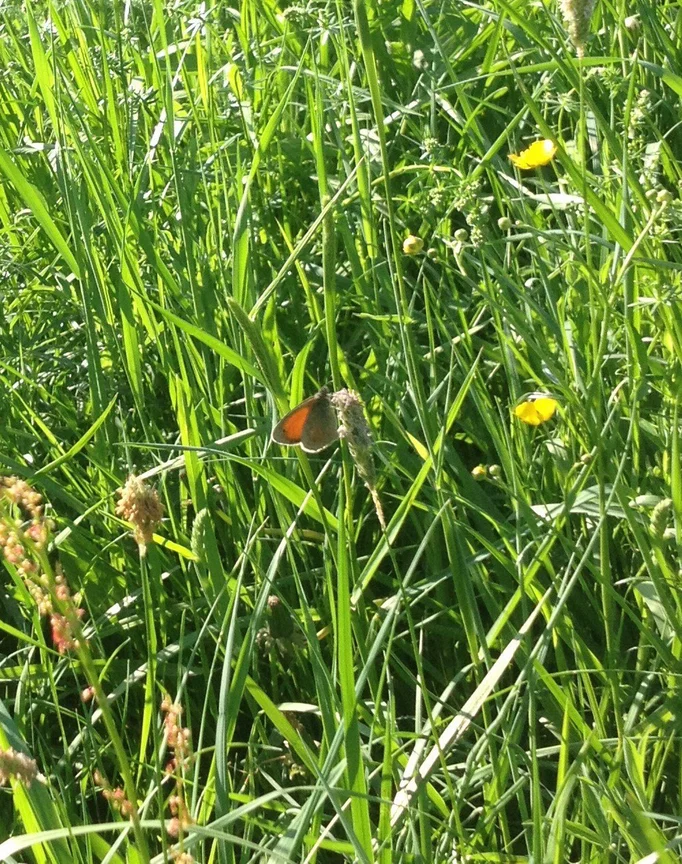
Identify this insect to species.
Coenonympha pamphilus
